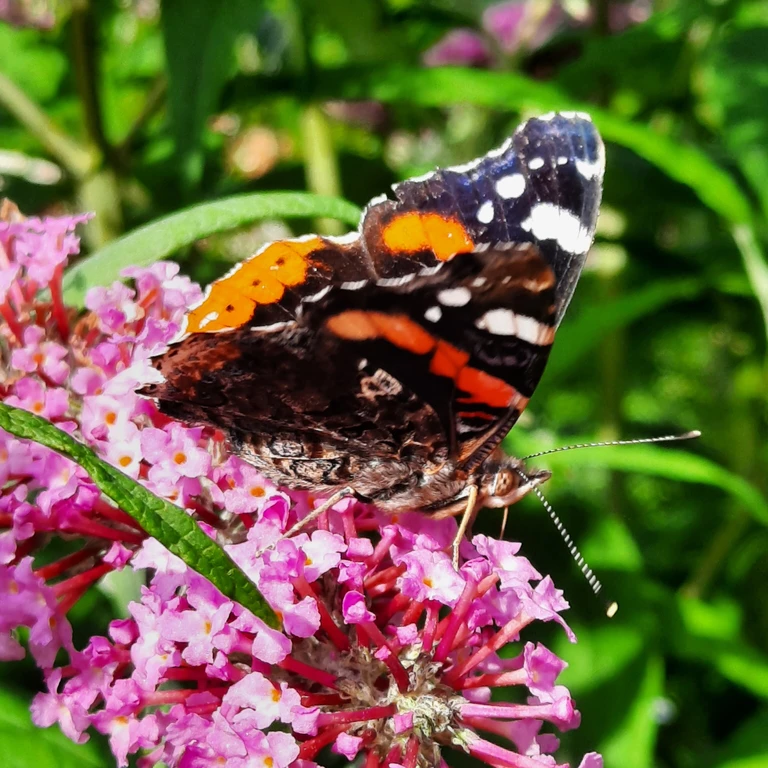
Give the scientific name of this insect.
Vanessa atalanta
